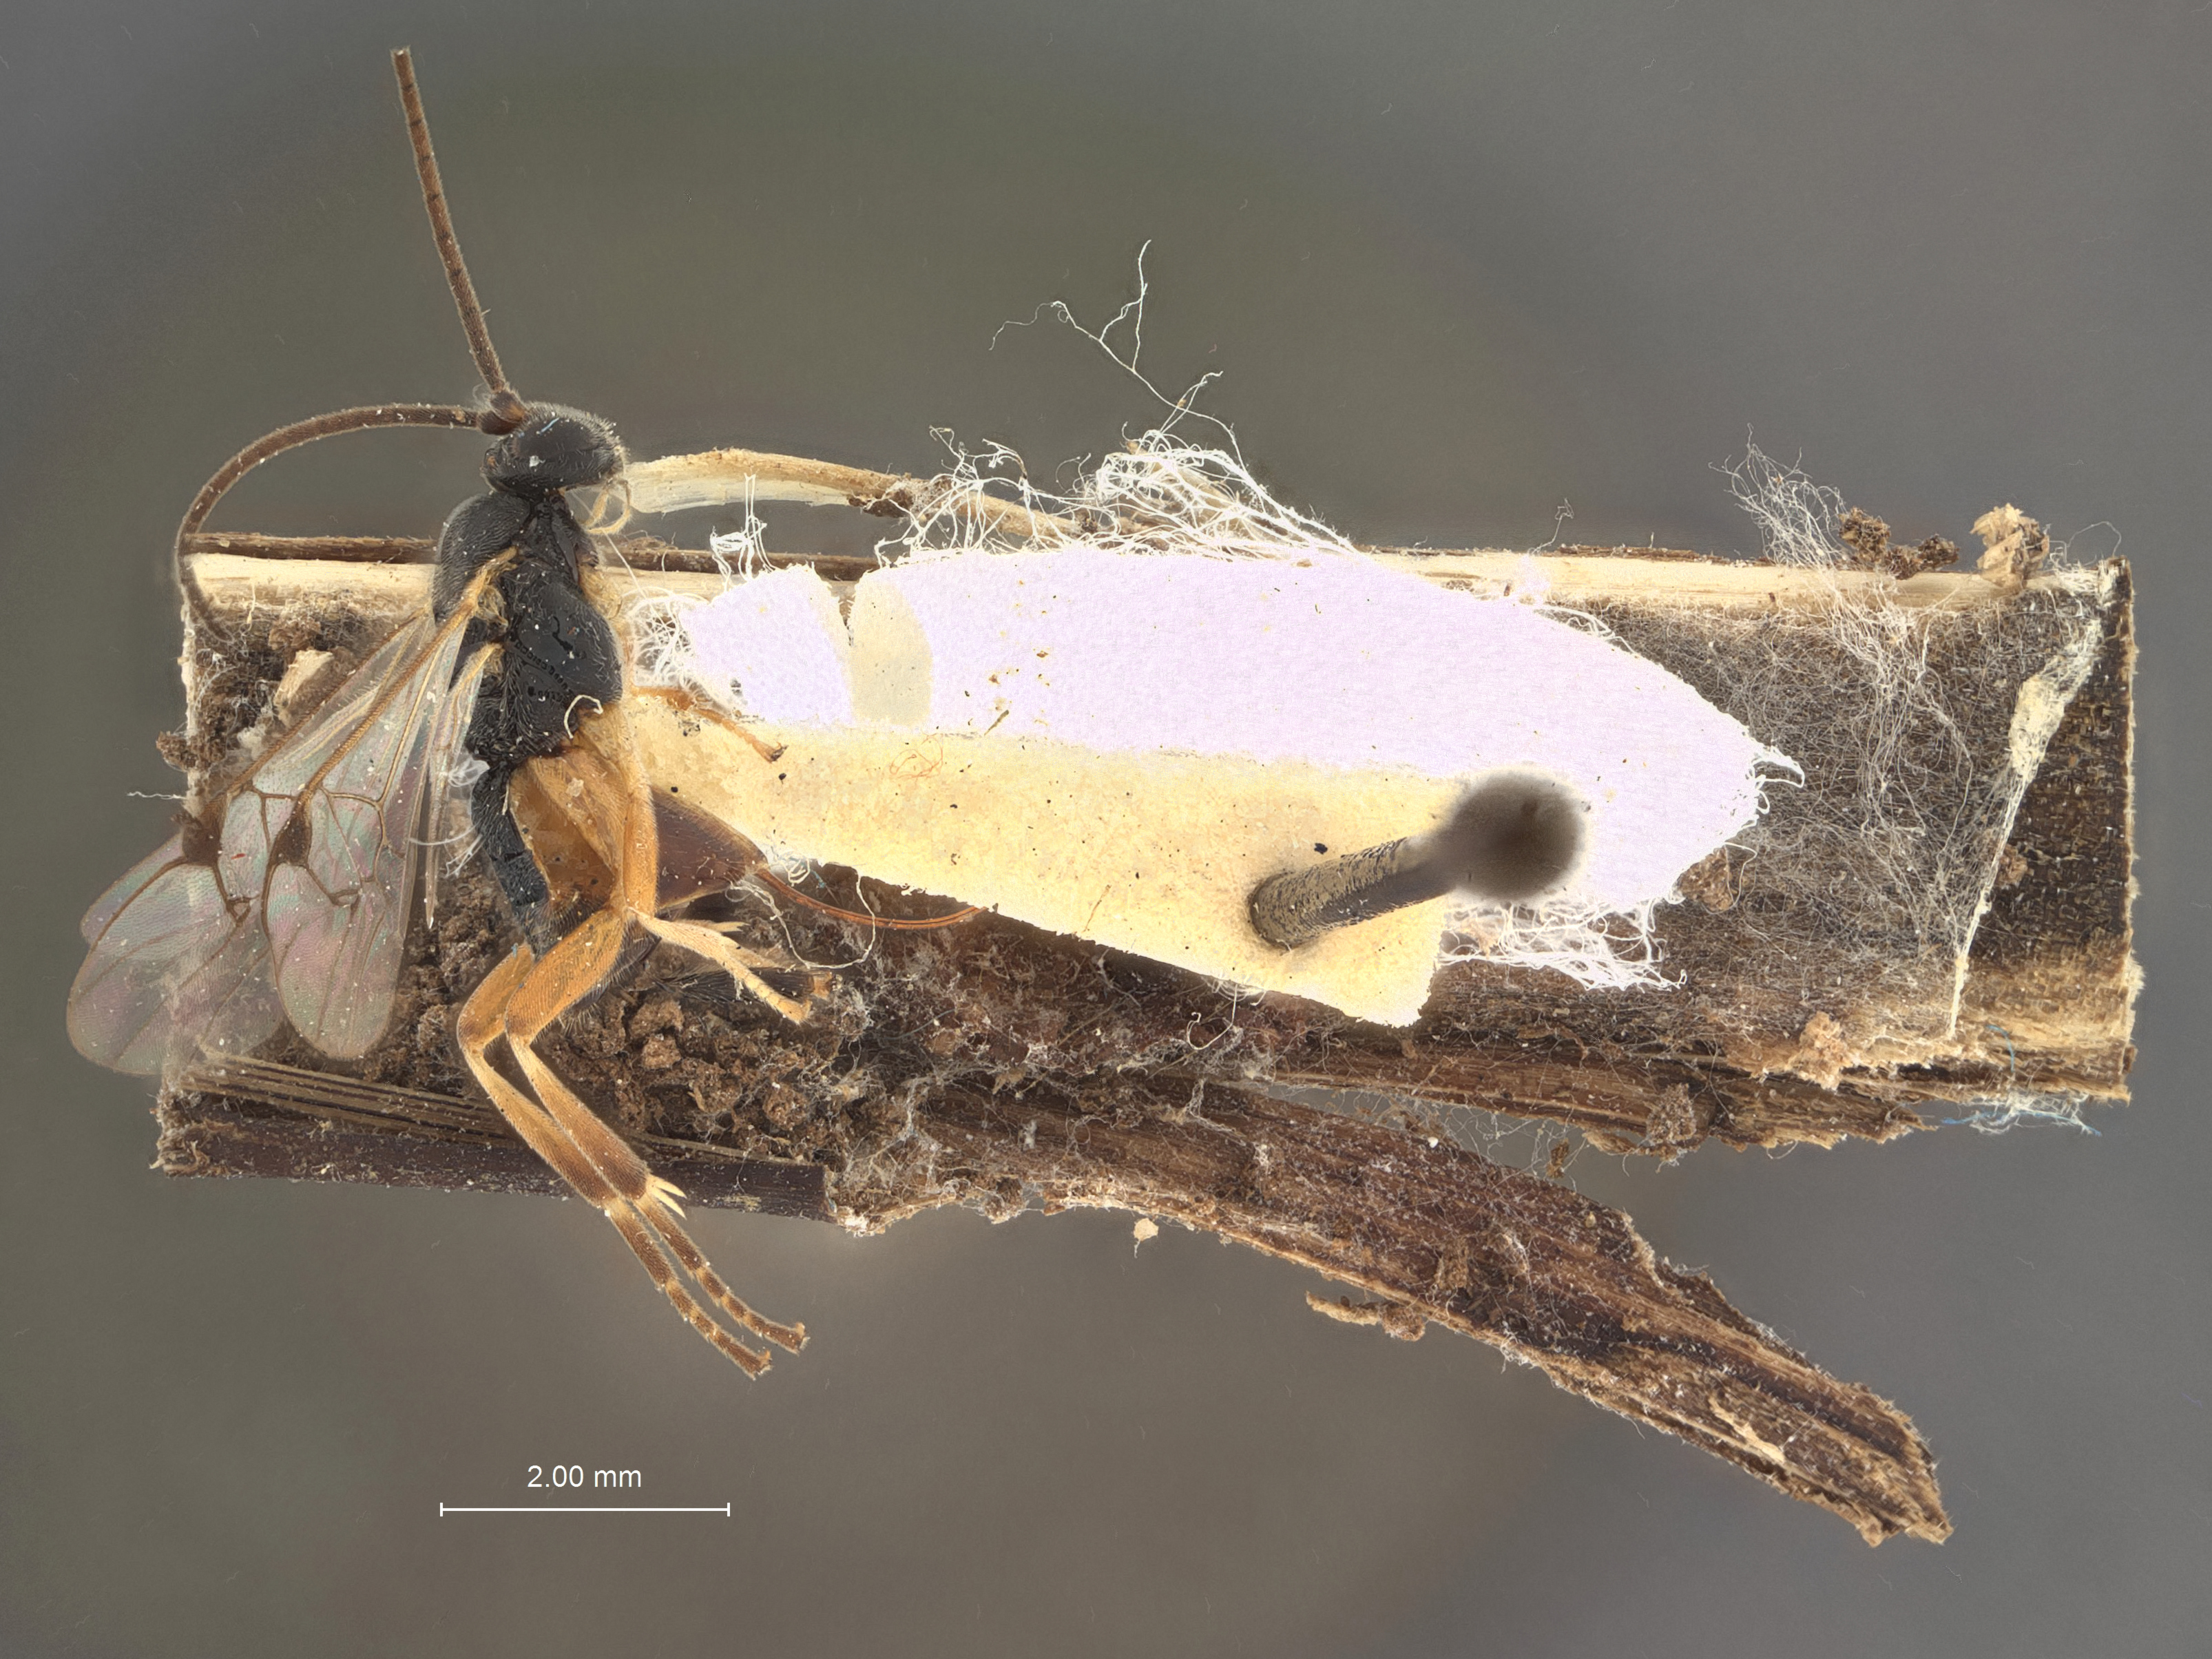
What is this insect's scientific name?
Microgaster harnedi
